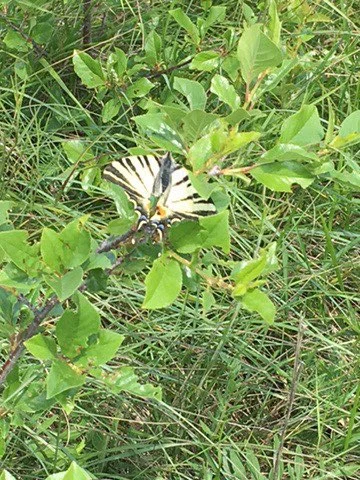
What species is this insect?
Iphiclides podalirius
